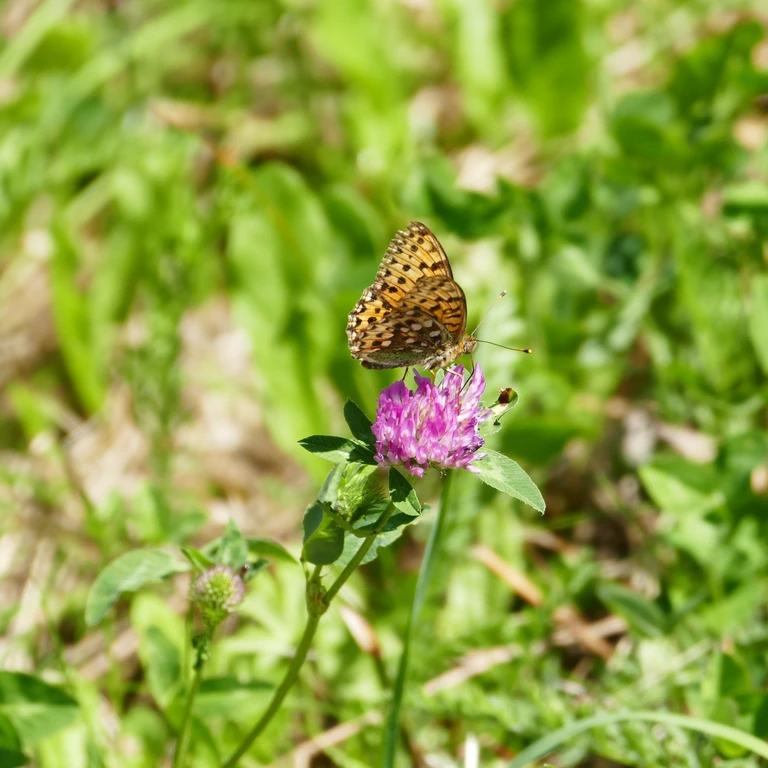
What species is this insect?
Speyeria aglaja
